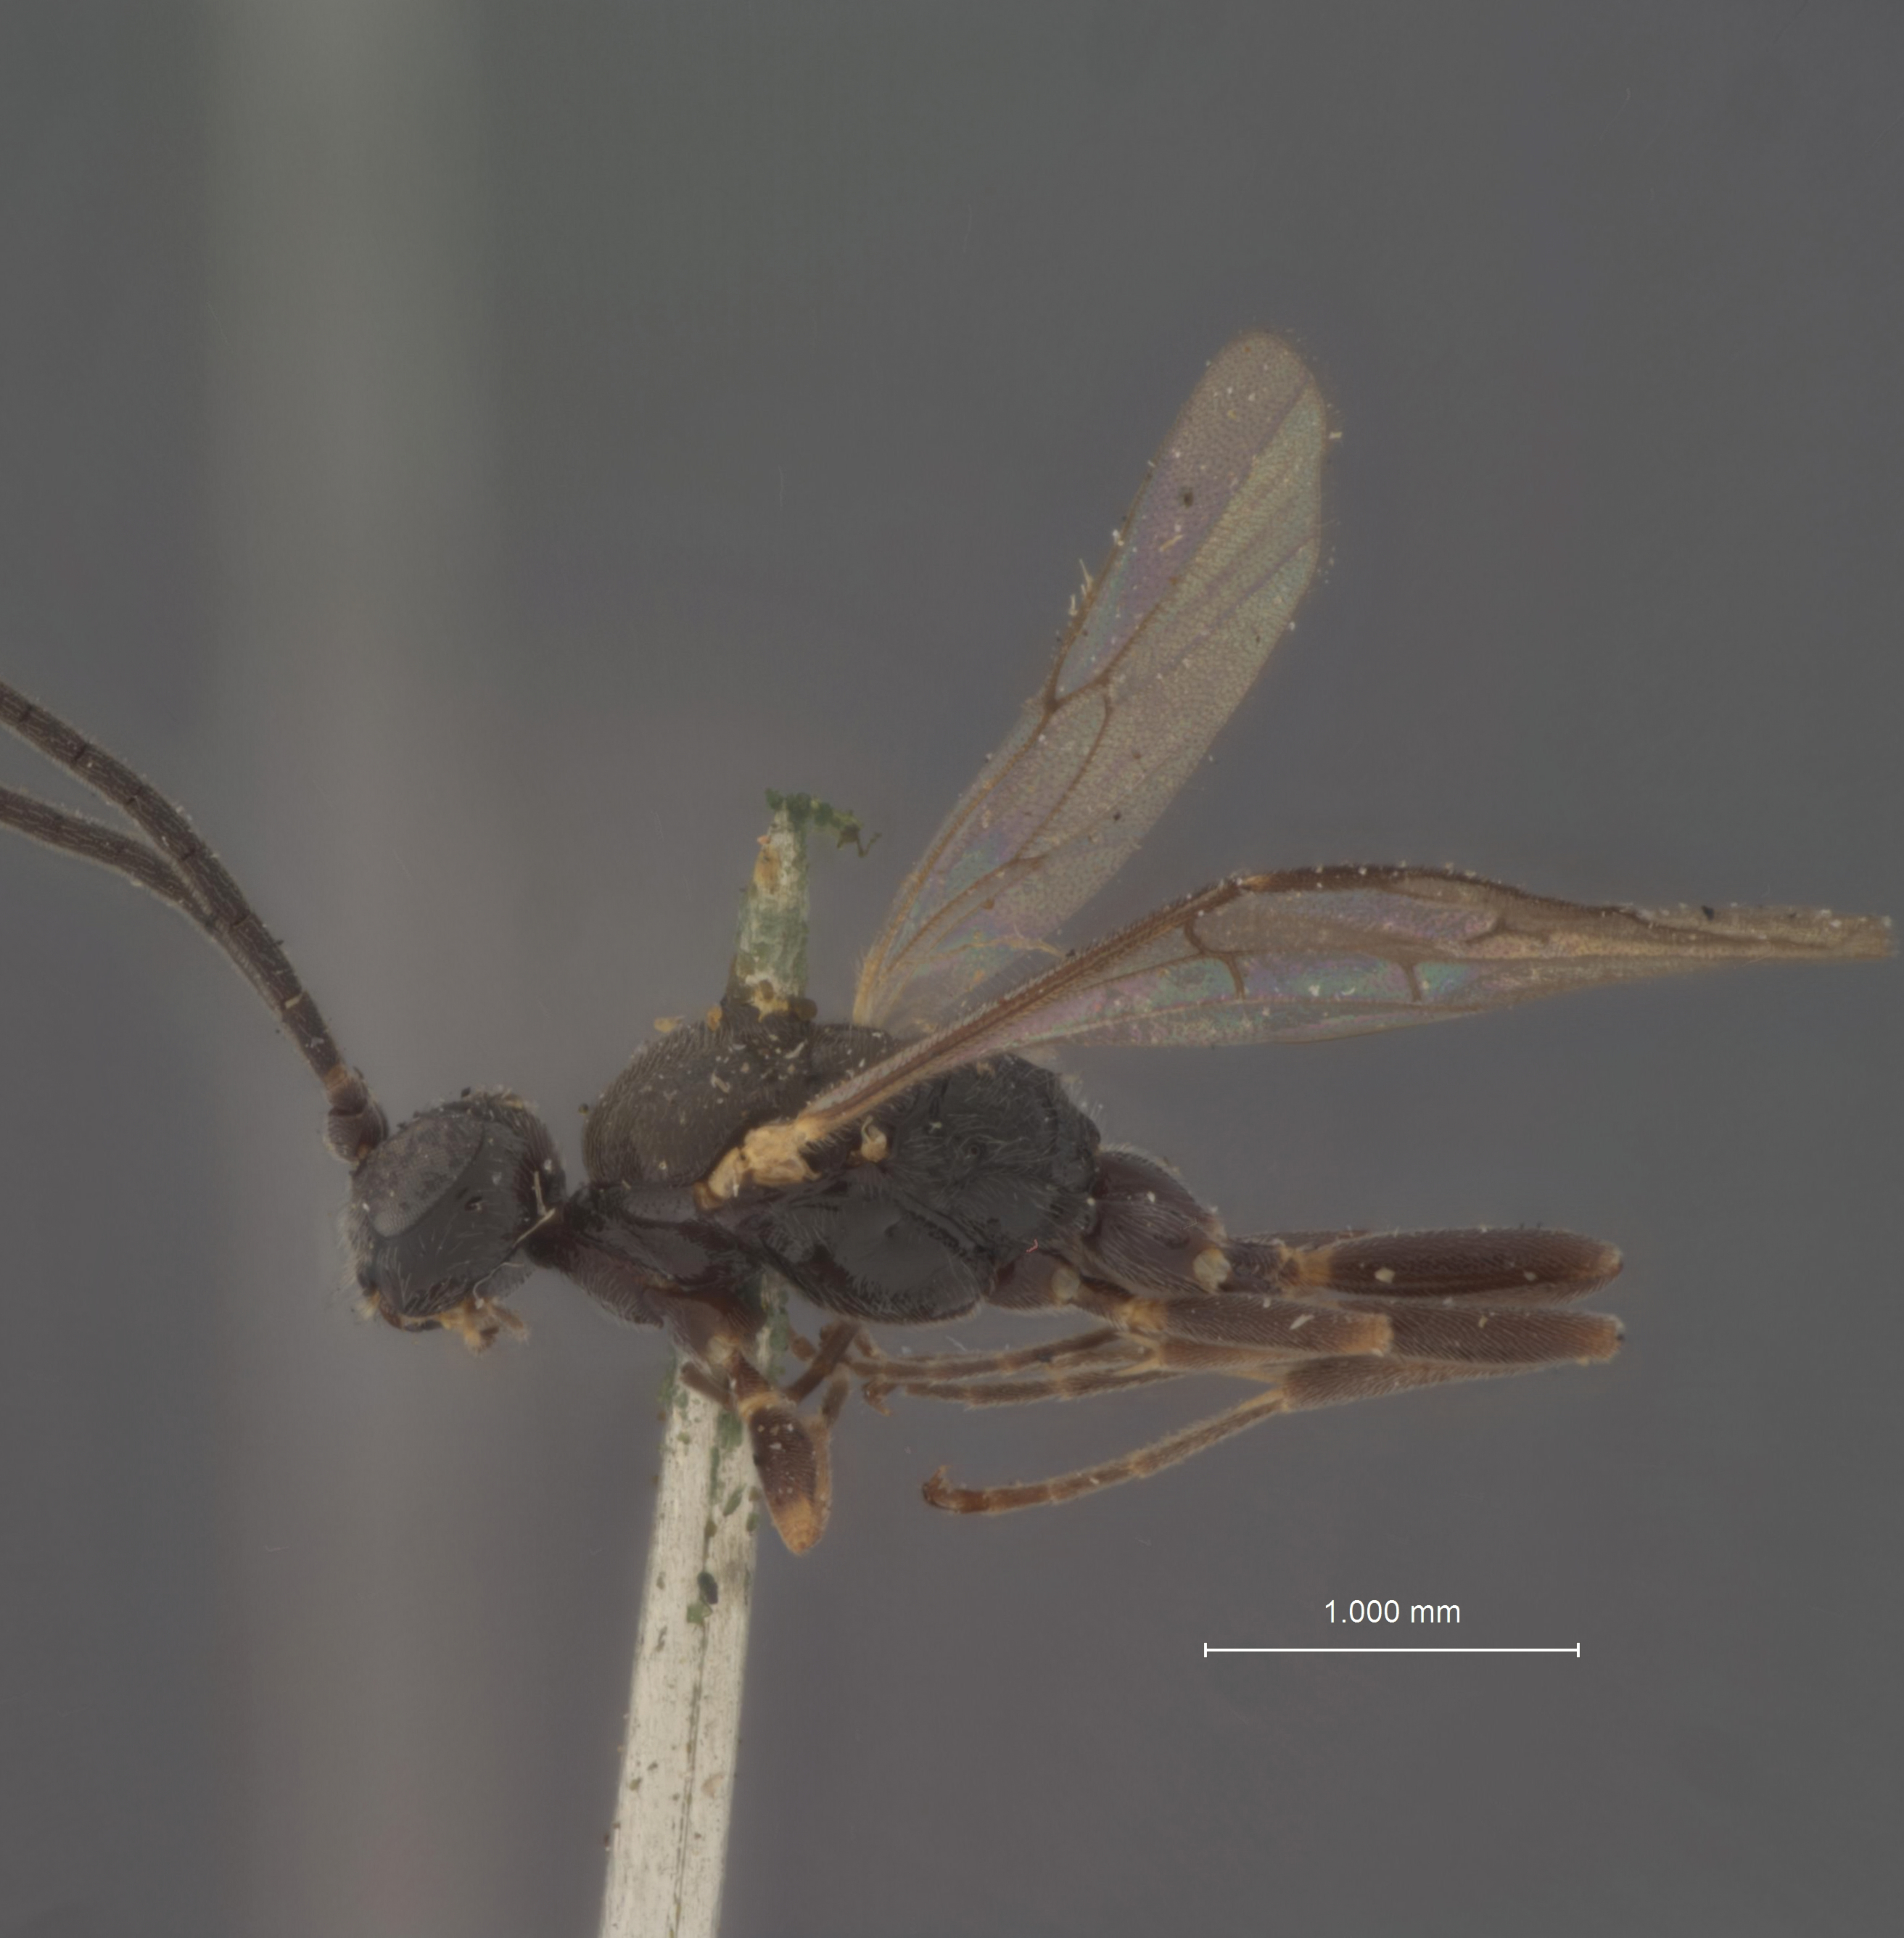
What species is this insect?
Philonygmus alaskensis
